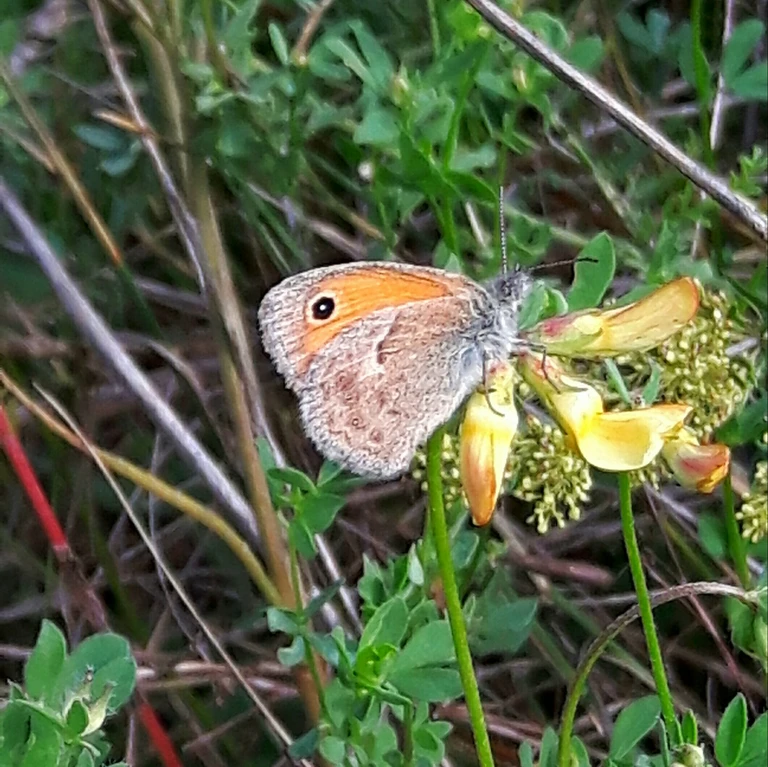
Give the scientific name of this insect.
Coenonympha pamphilus
